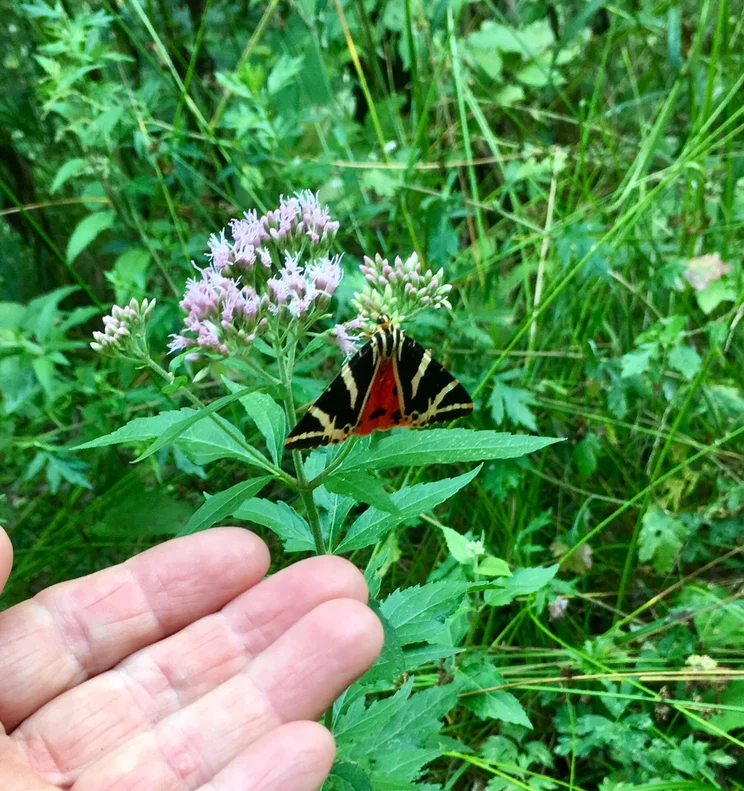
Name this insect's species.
Euplagia quadripunctaria
